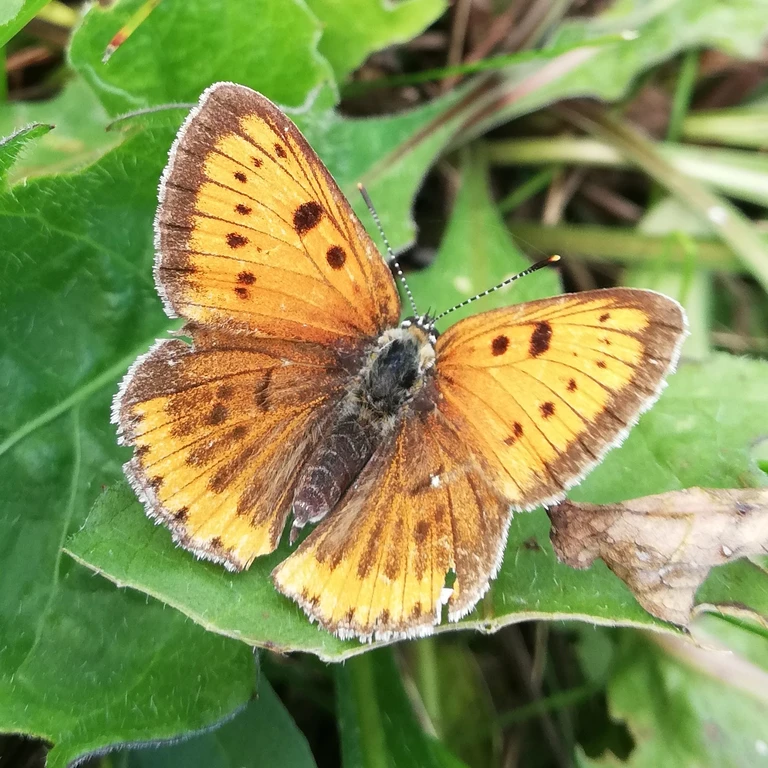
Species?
Lycaena dispar
